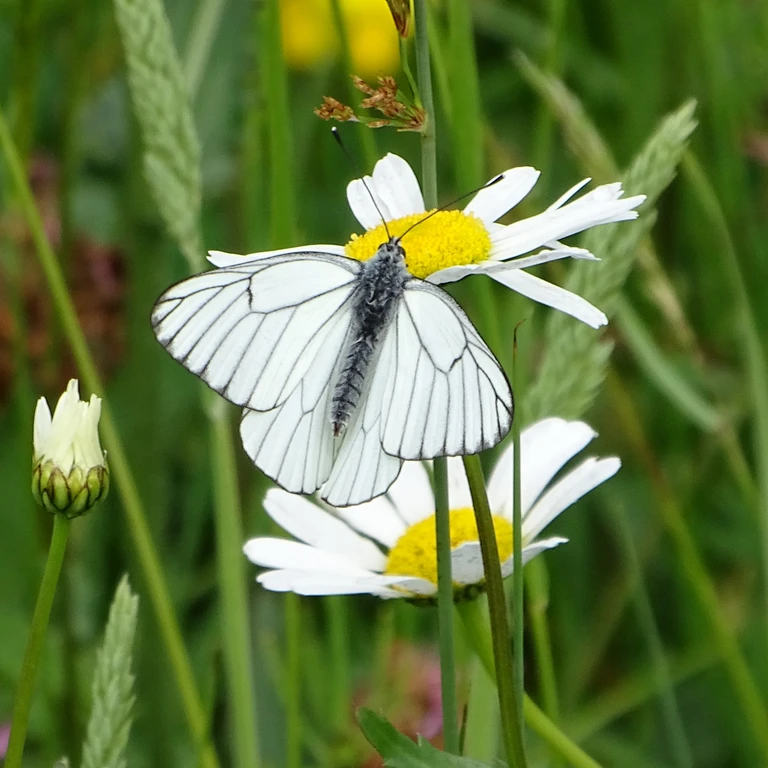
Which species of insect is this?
Aporia crataegi
